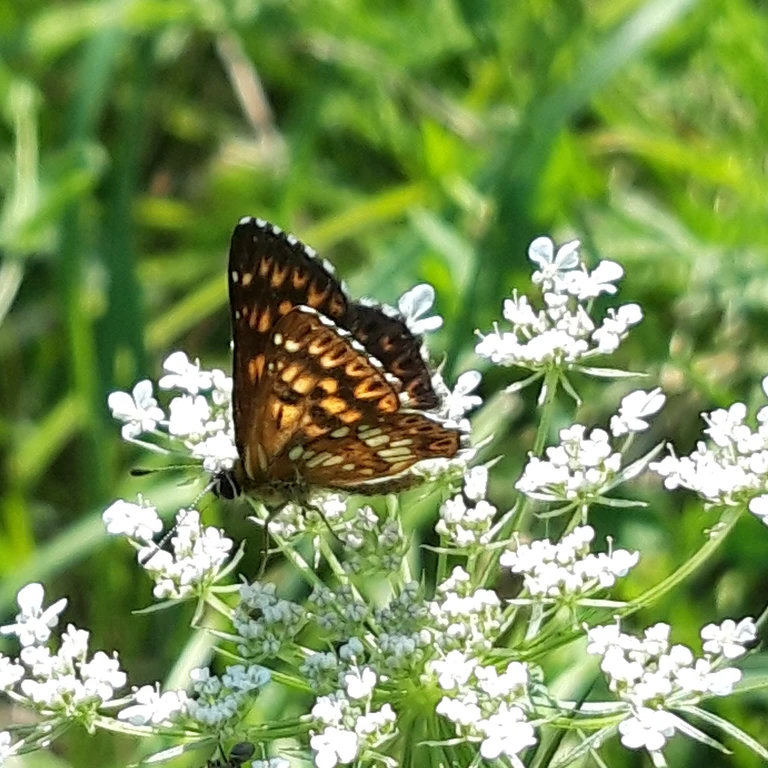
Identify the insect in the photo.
Hamearis lucina
